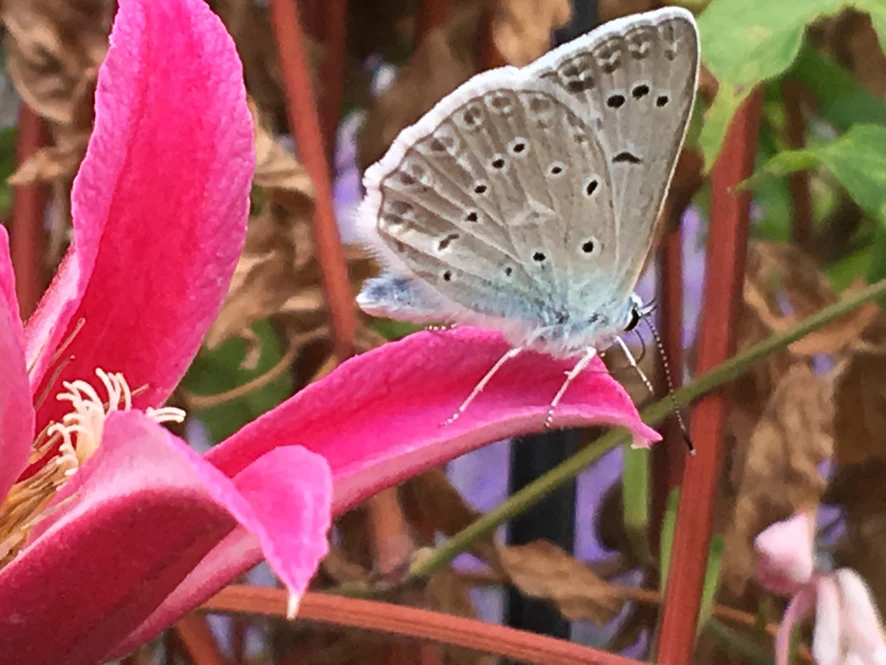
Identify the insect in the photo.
Polyommatus daphnis
